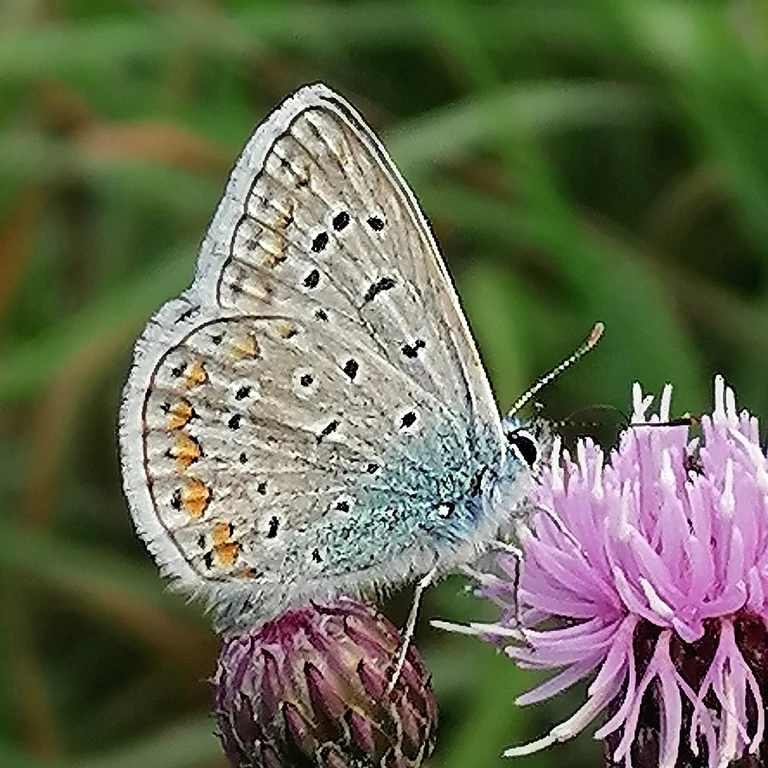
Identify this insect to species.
Polyommatus icarus
